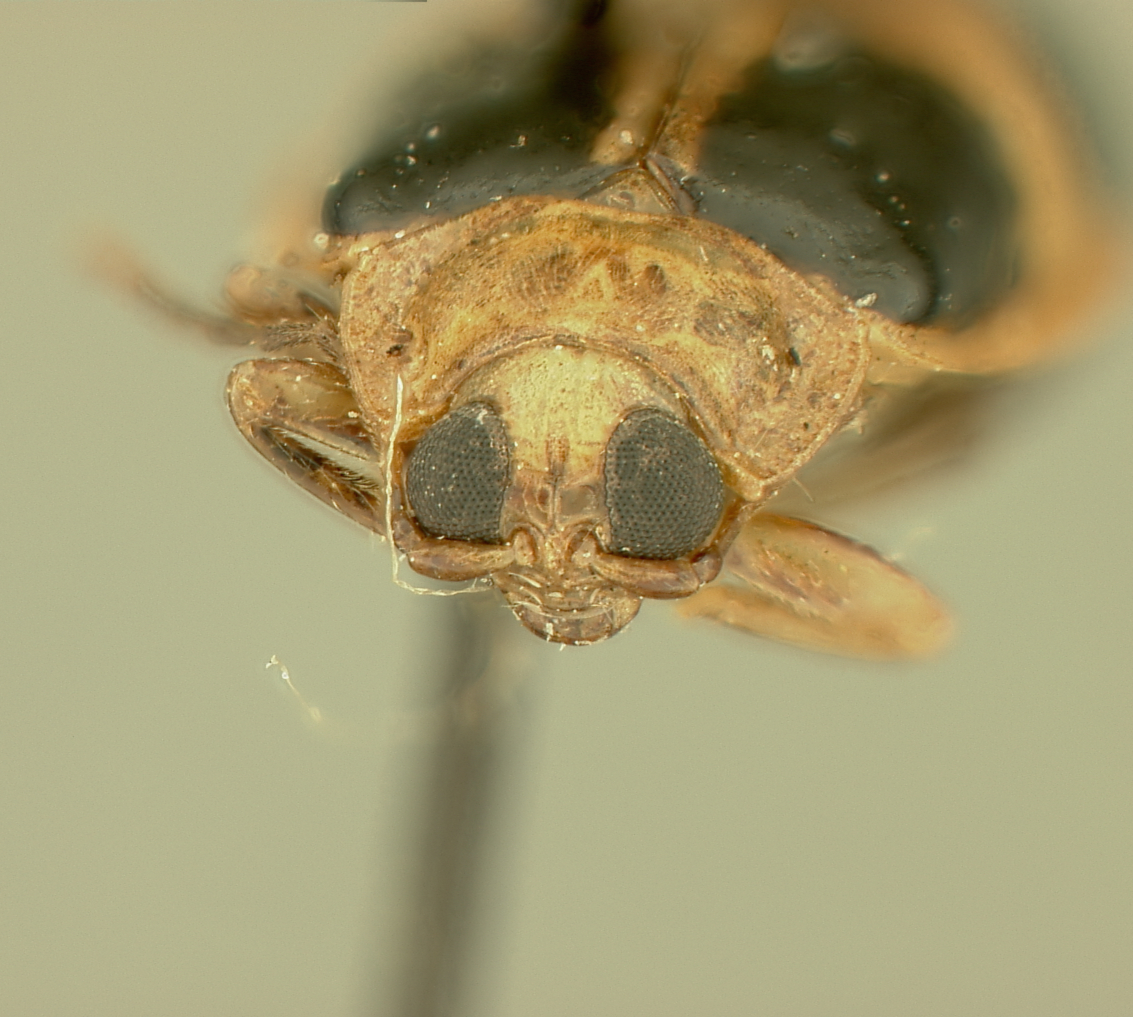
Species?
Omophoita ophthalmicus
